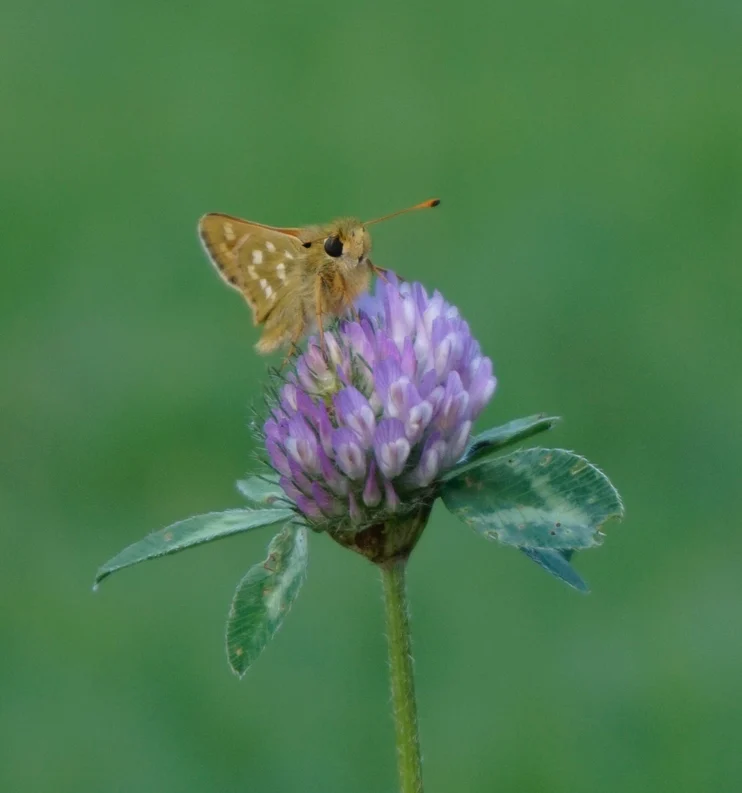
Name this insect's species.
Hesperia comma
